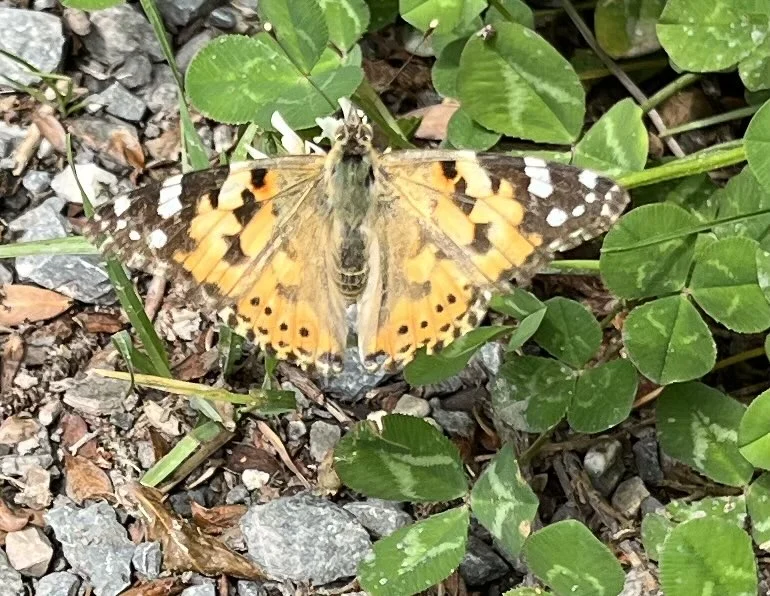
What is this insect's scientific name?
Vanessa cardui
